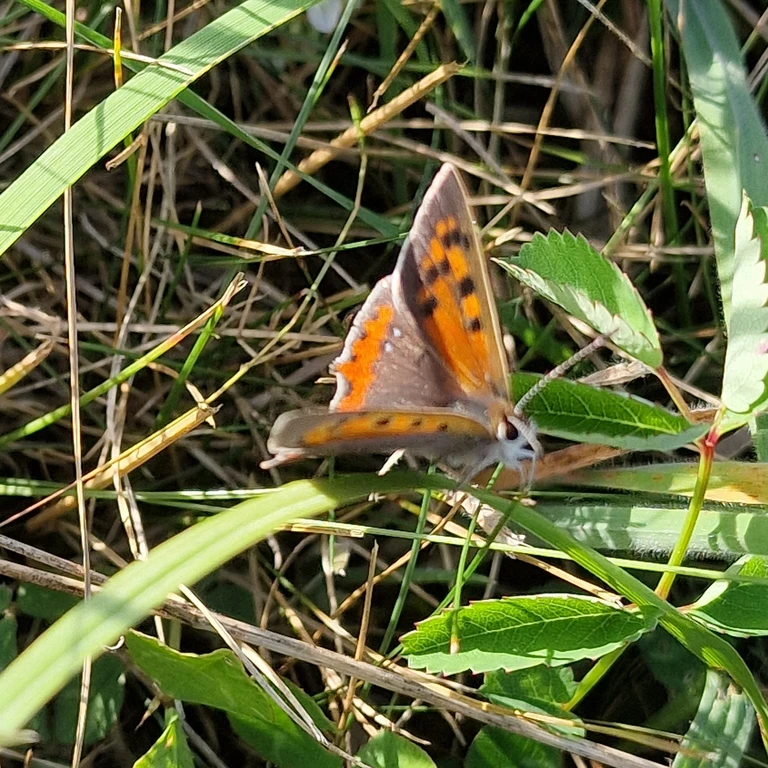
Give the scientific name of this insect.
Lycaena phlaeas
